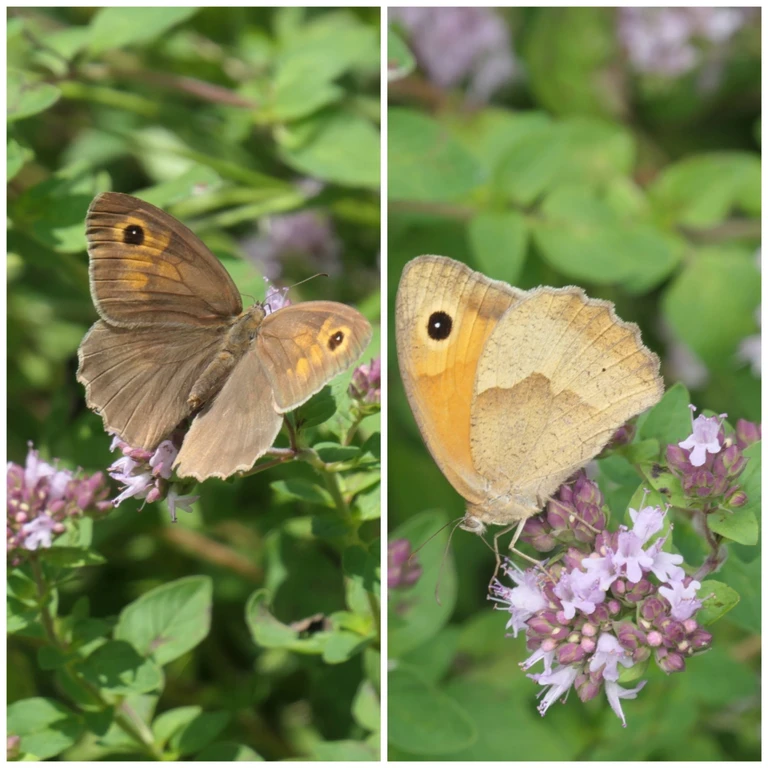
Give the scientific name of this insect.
Maniola jurtina
